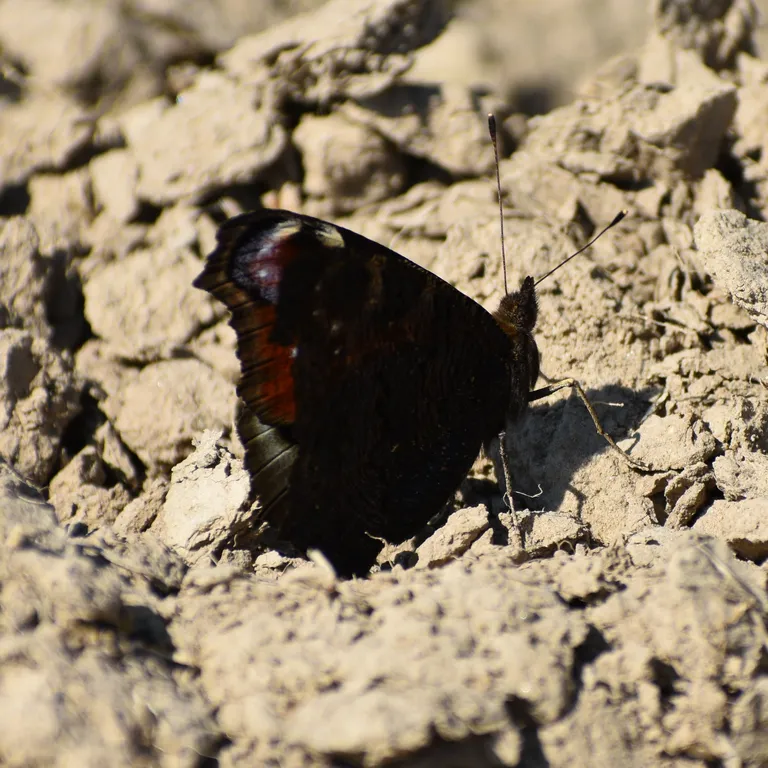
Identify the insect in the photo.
Aglais io
